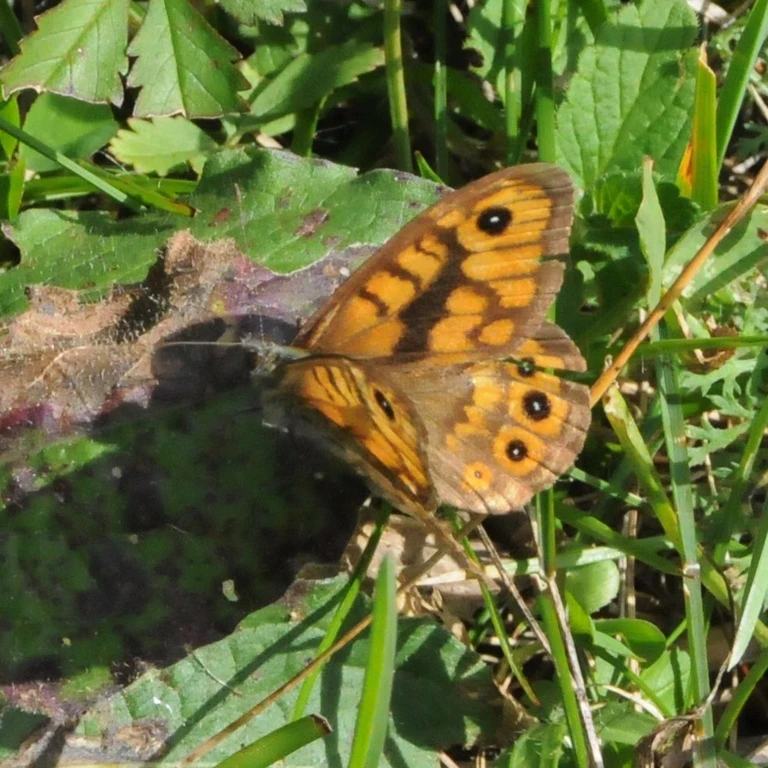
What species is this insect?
Lasiommata megera (also Pararge megera)
